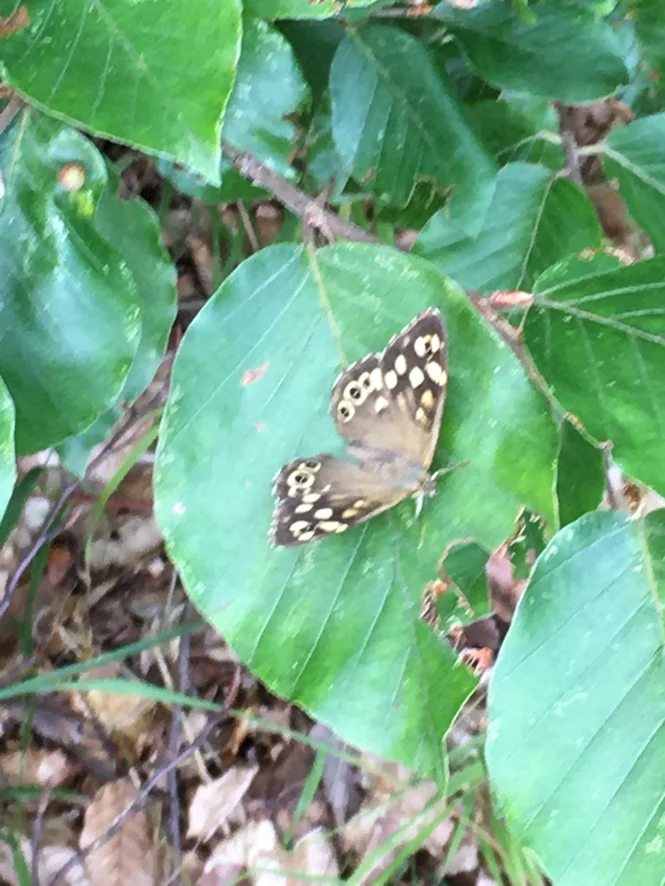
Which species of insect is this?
Pararge aegeria
